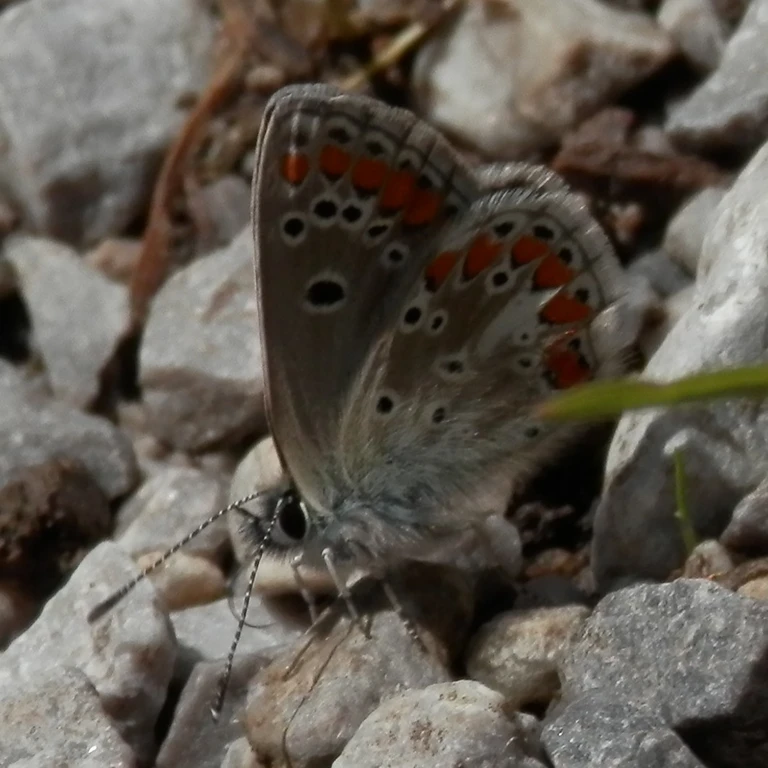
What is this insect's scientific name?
Aricia agestis/artaxerxes
